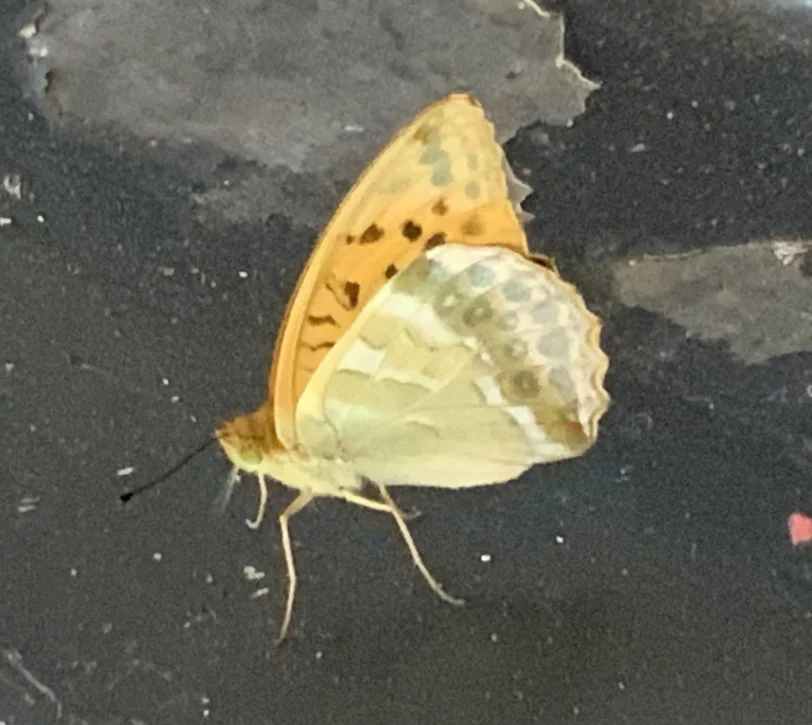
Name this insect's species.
Argynnis paphia
